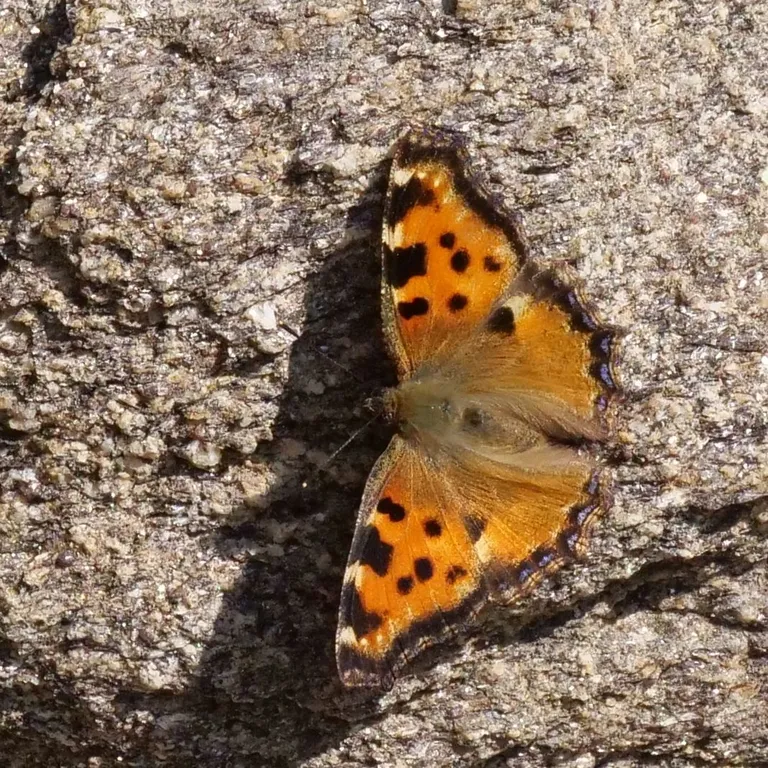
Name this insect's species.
Nymphalis polychloros
